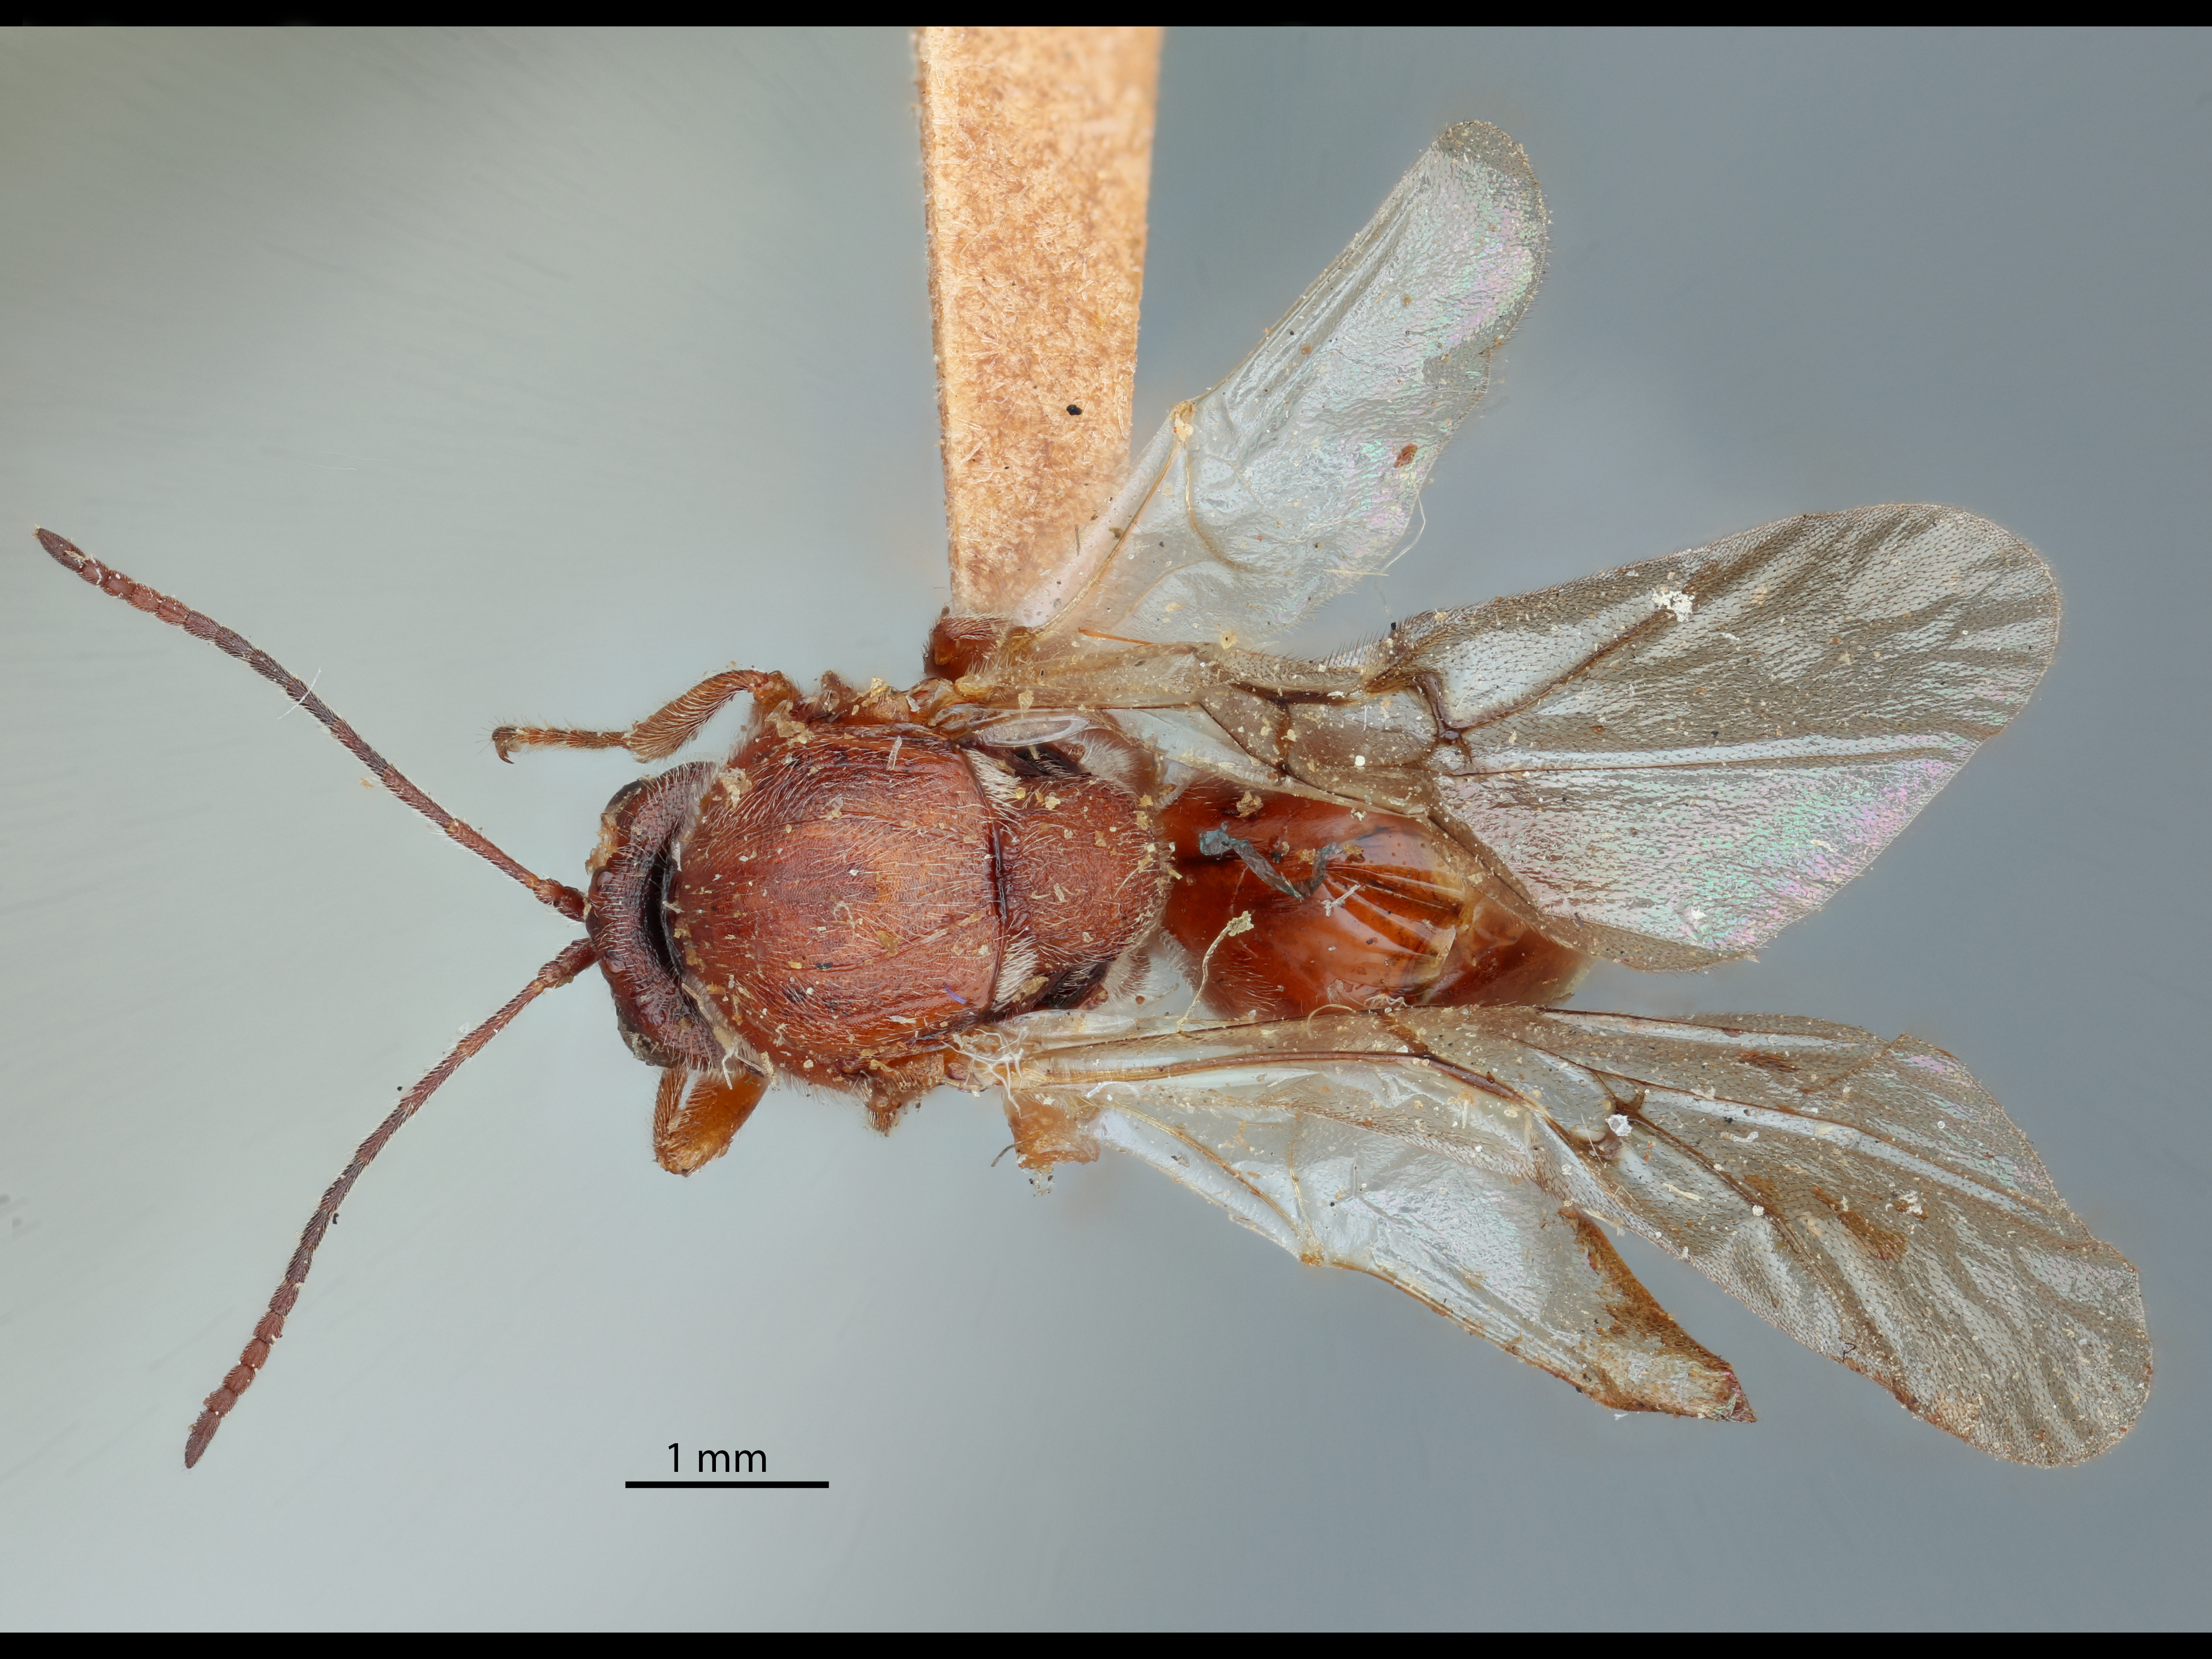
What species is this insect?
Andricus spongiola
